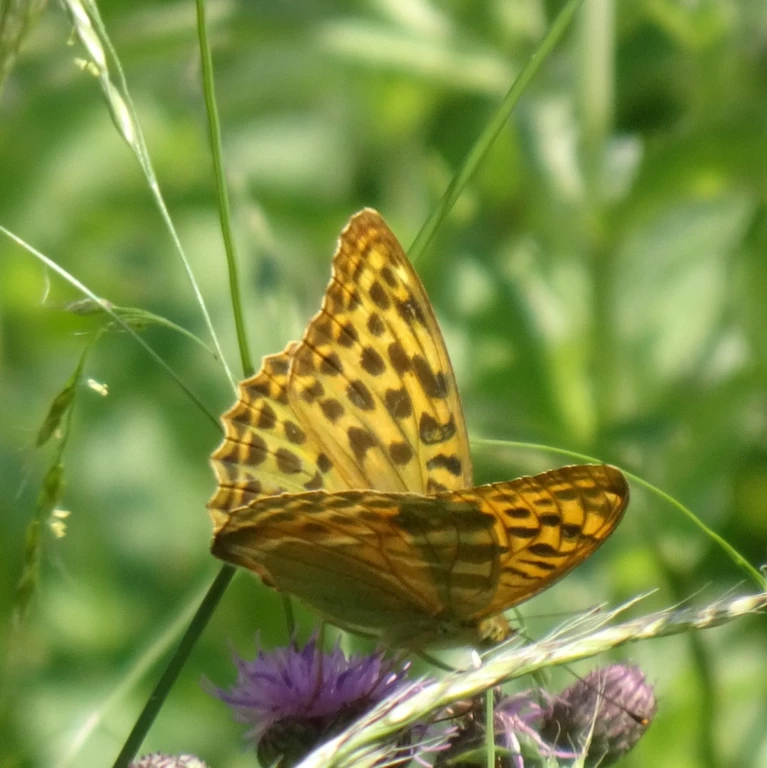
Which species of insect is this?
Argynnis paphia
